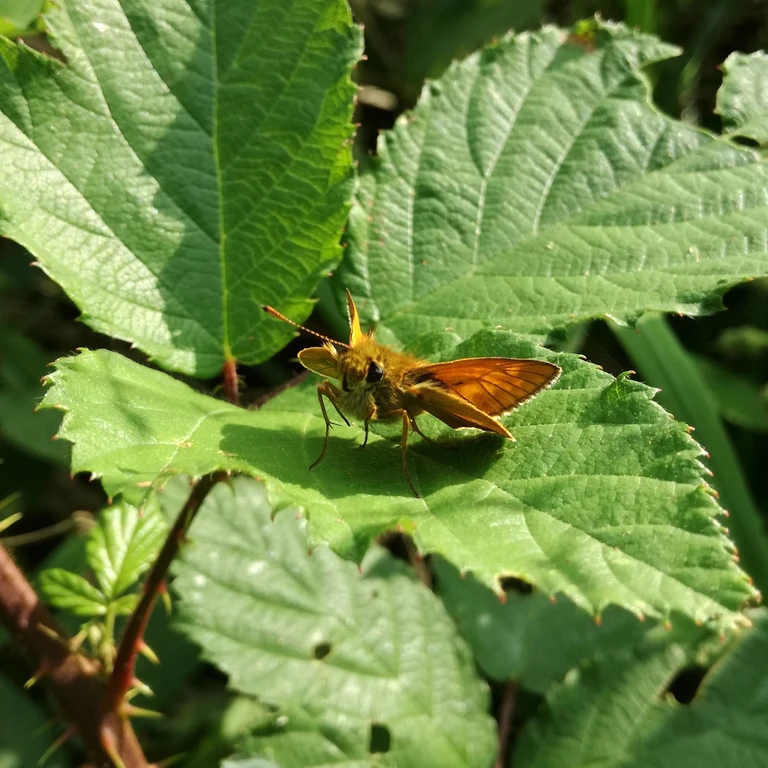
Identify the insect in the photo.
Ochlodes sylvanus (also Ochlodes venata)
